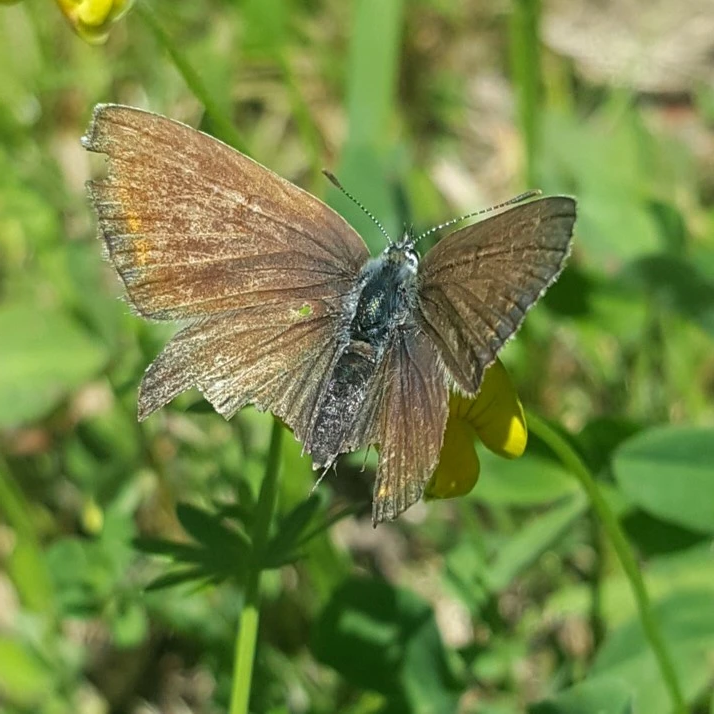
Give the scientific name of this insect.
Polyommatus icarus
